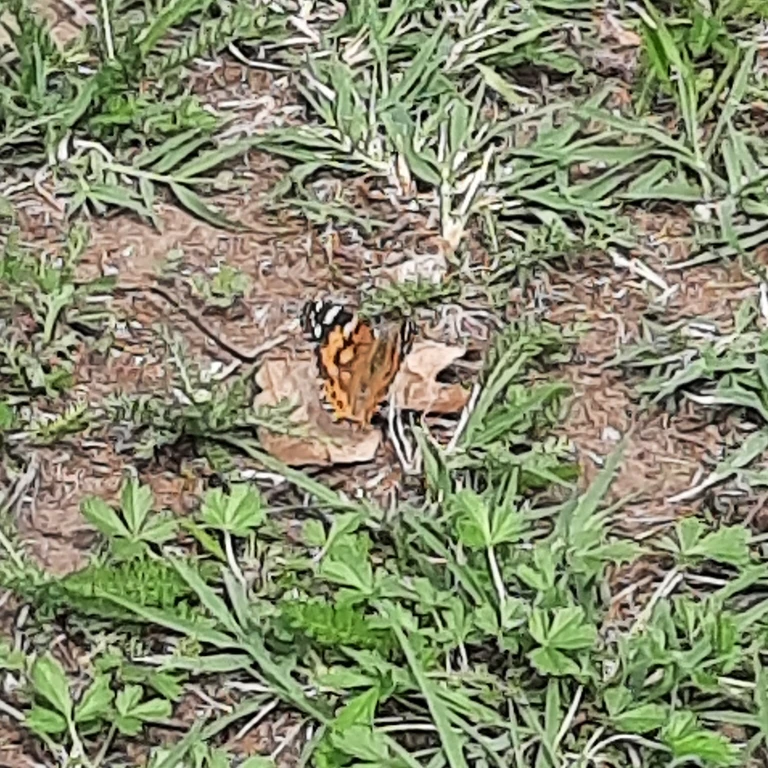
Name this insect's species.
Vanessa cardui
